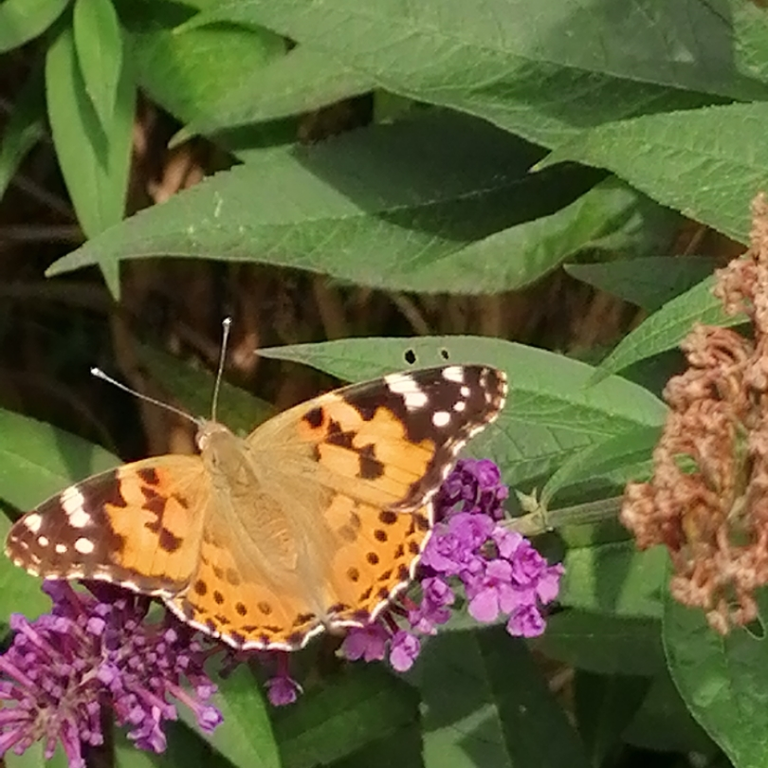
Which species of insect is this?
Vanessa cardui
